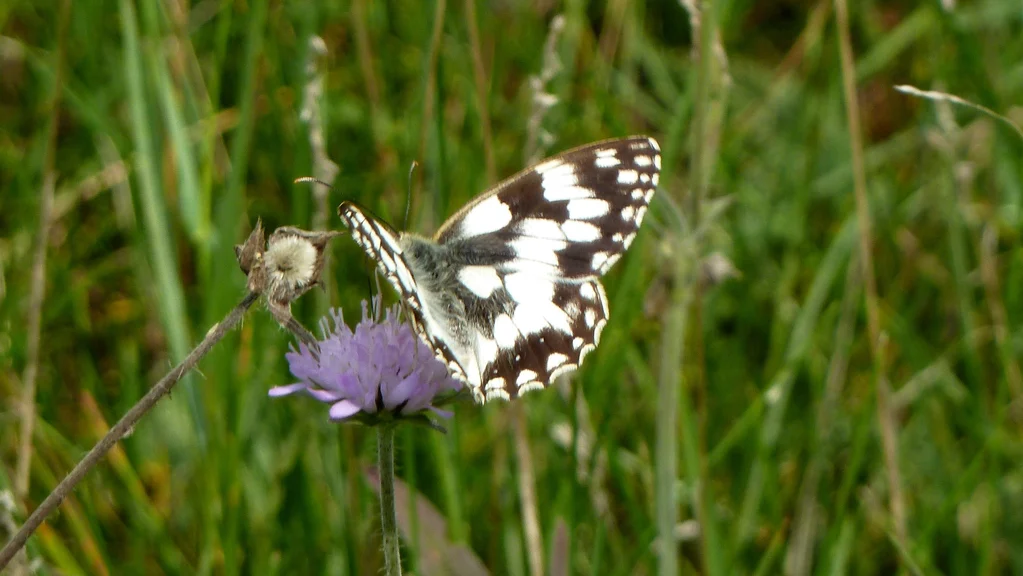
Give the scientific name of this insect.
Melanargia galathea
